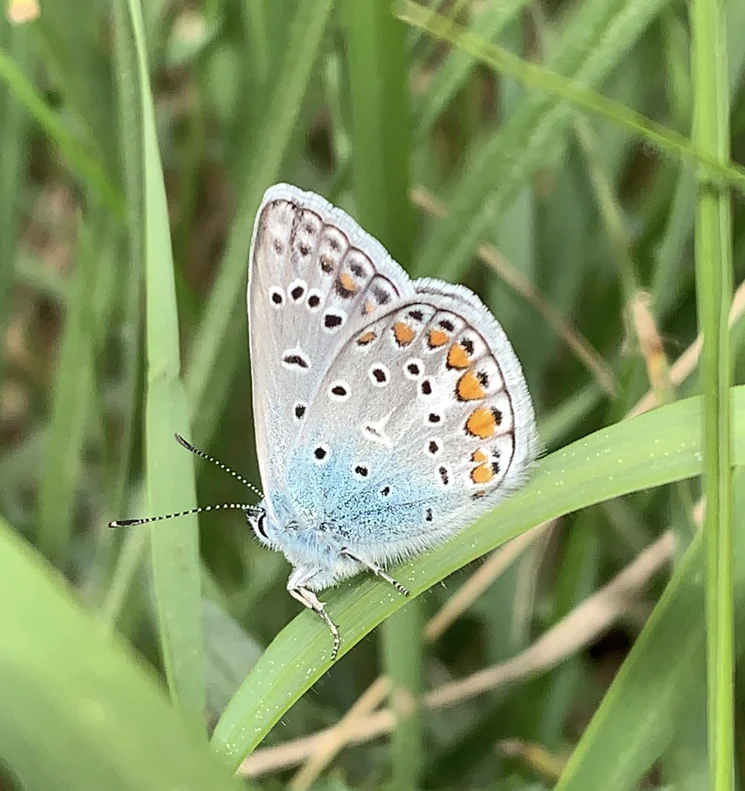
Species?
Polyommatus icarus
